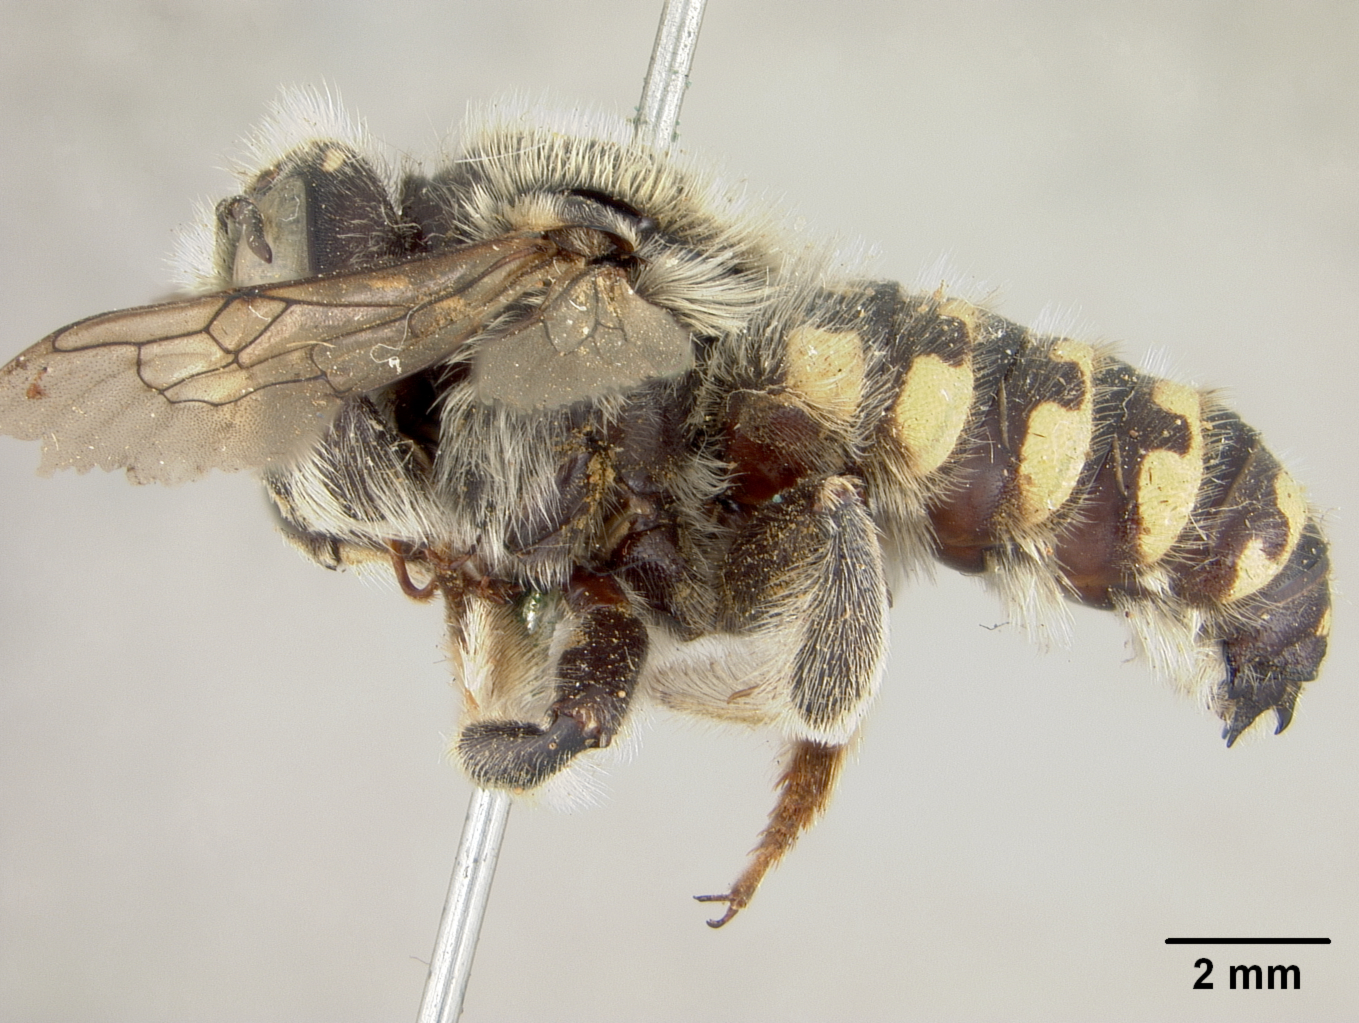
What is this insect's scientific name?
Anthidium banningense
